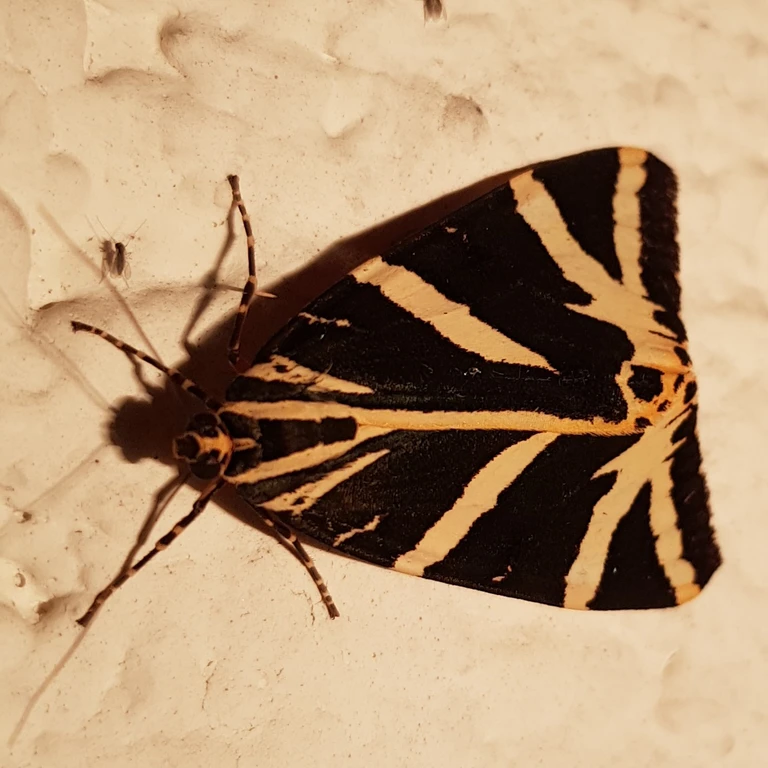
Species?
Euplagia quadripunctaria
